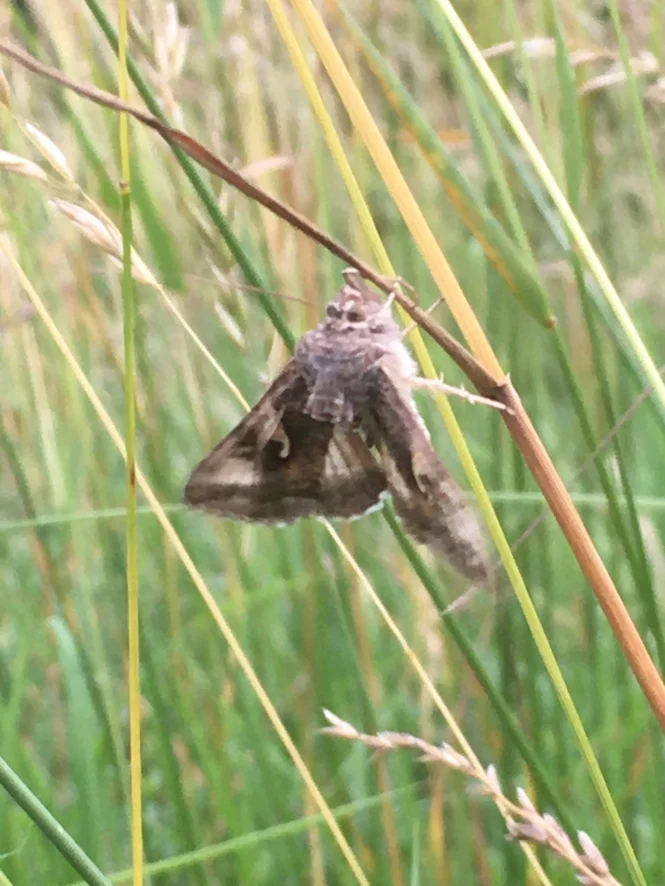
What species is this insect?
Autographa gamma
